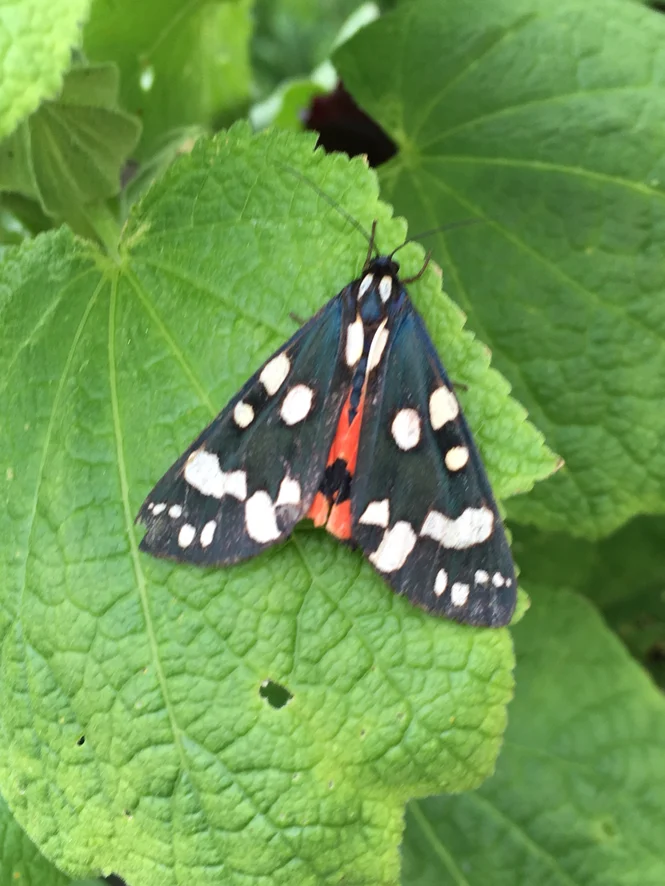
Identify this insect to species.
Callimorpha dominula
